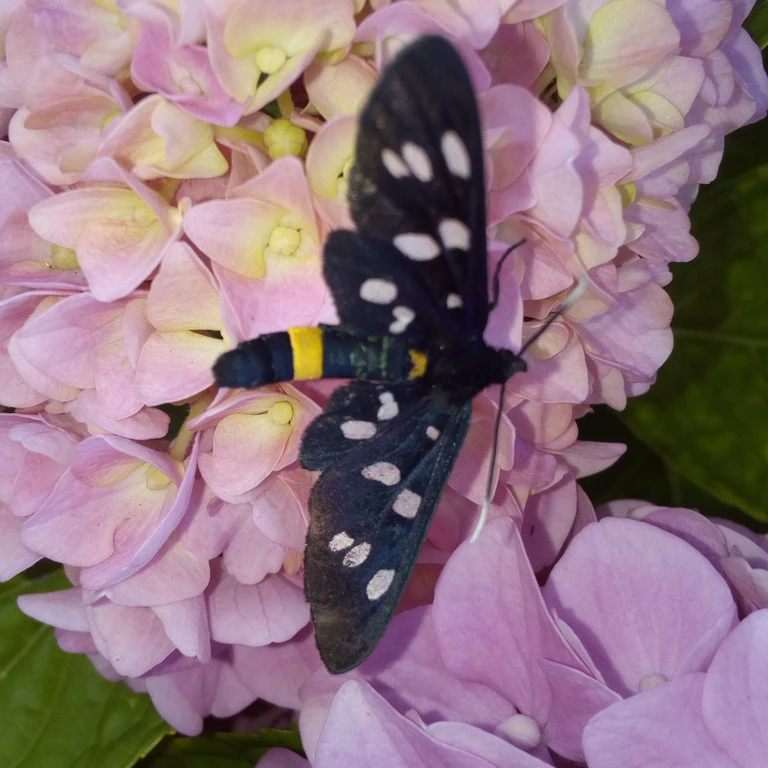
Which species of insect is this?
Amata phegea
